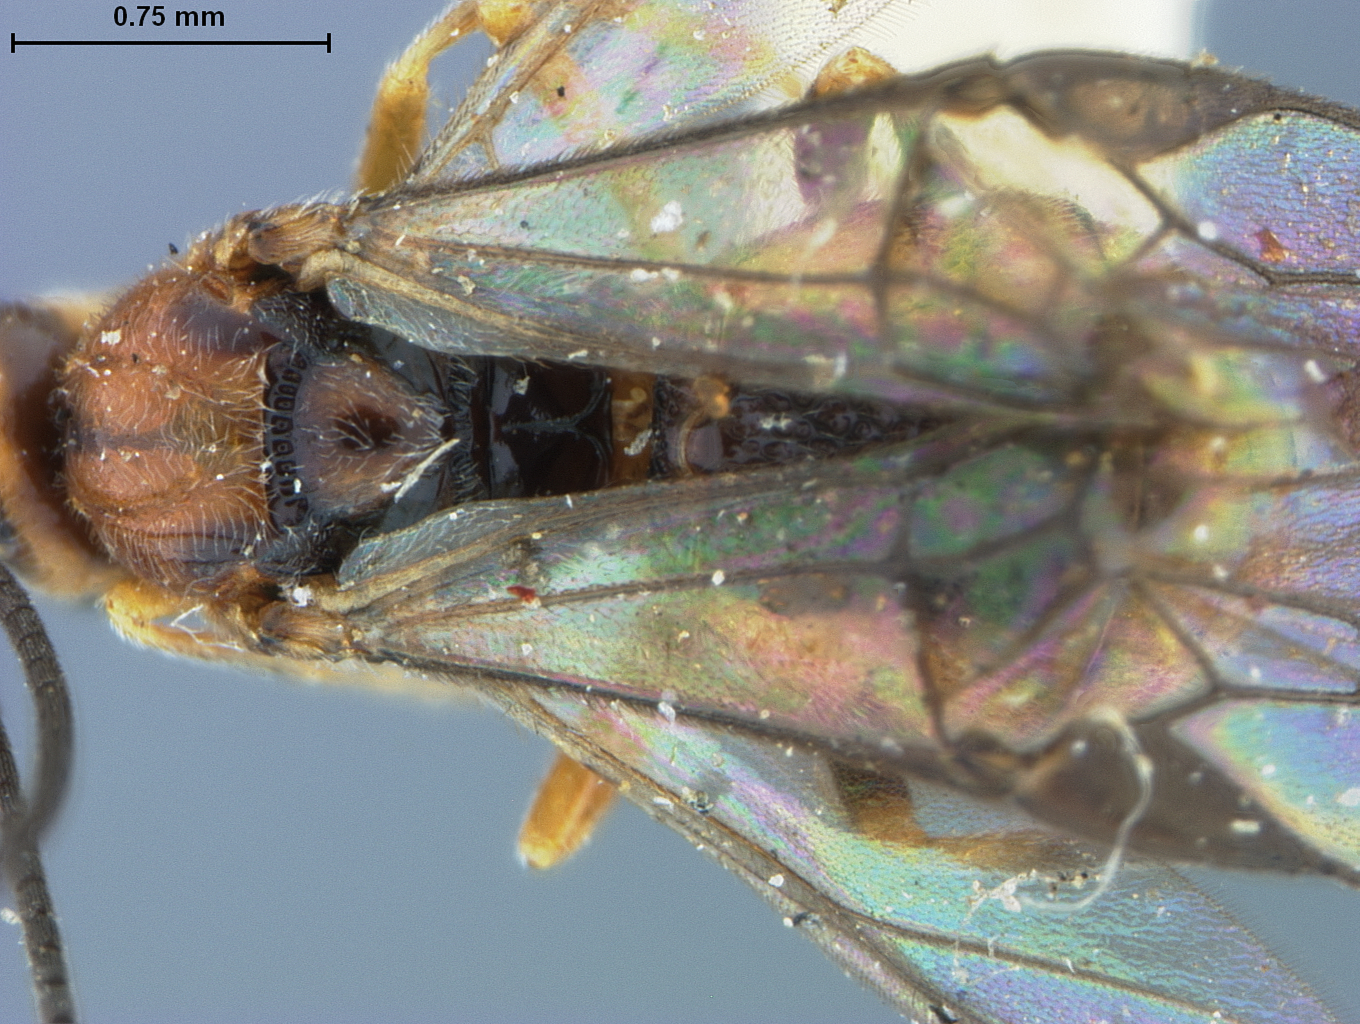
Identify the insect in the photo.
Chelonogastra pleuralis
